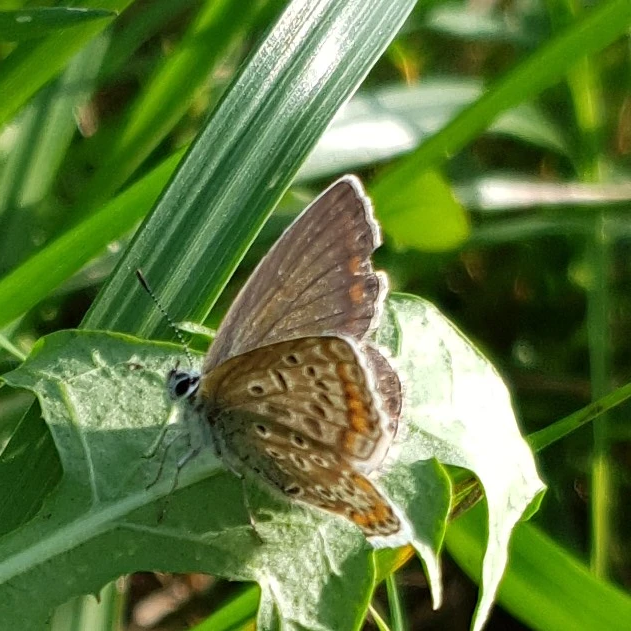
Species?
Polyommatus icarus
